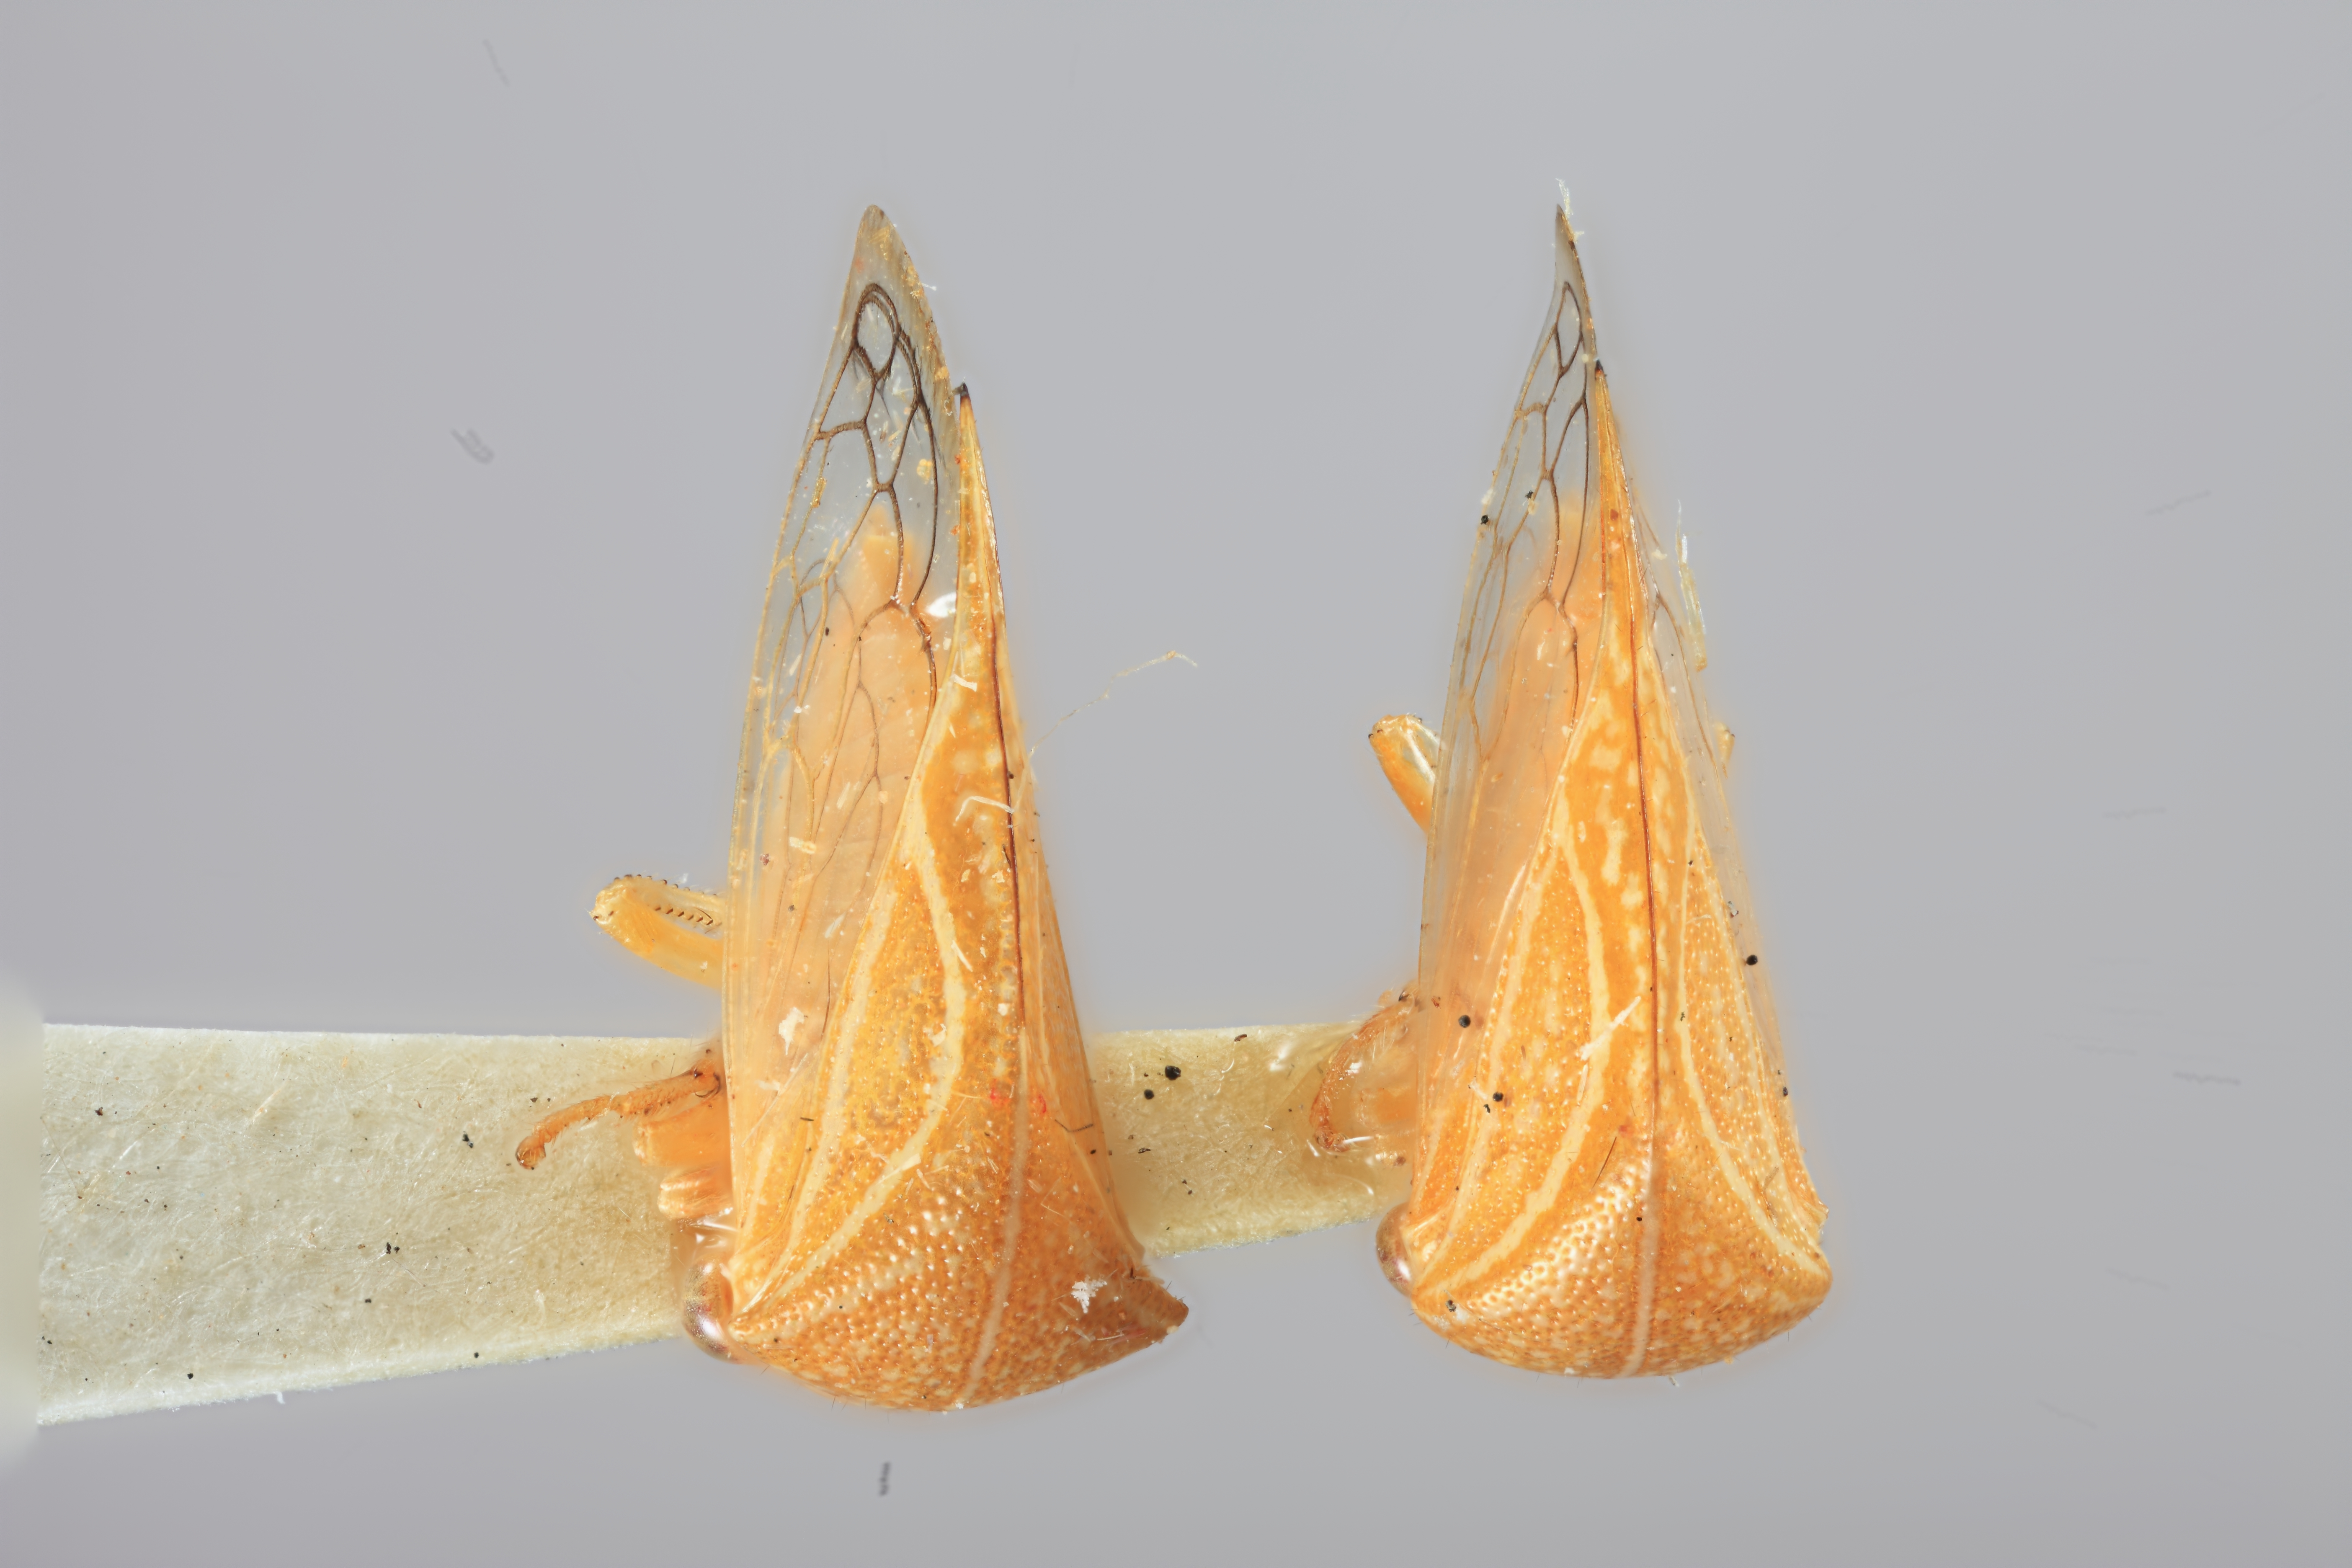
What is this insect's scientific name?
Ceresa infantilis
